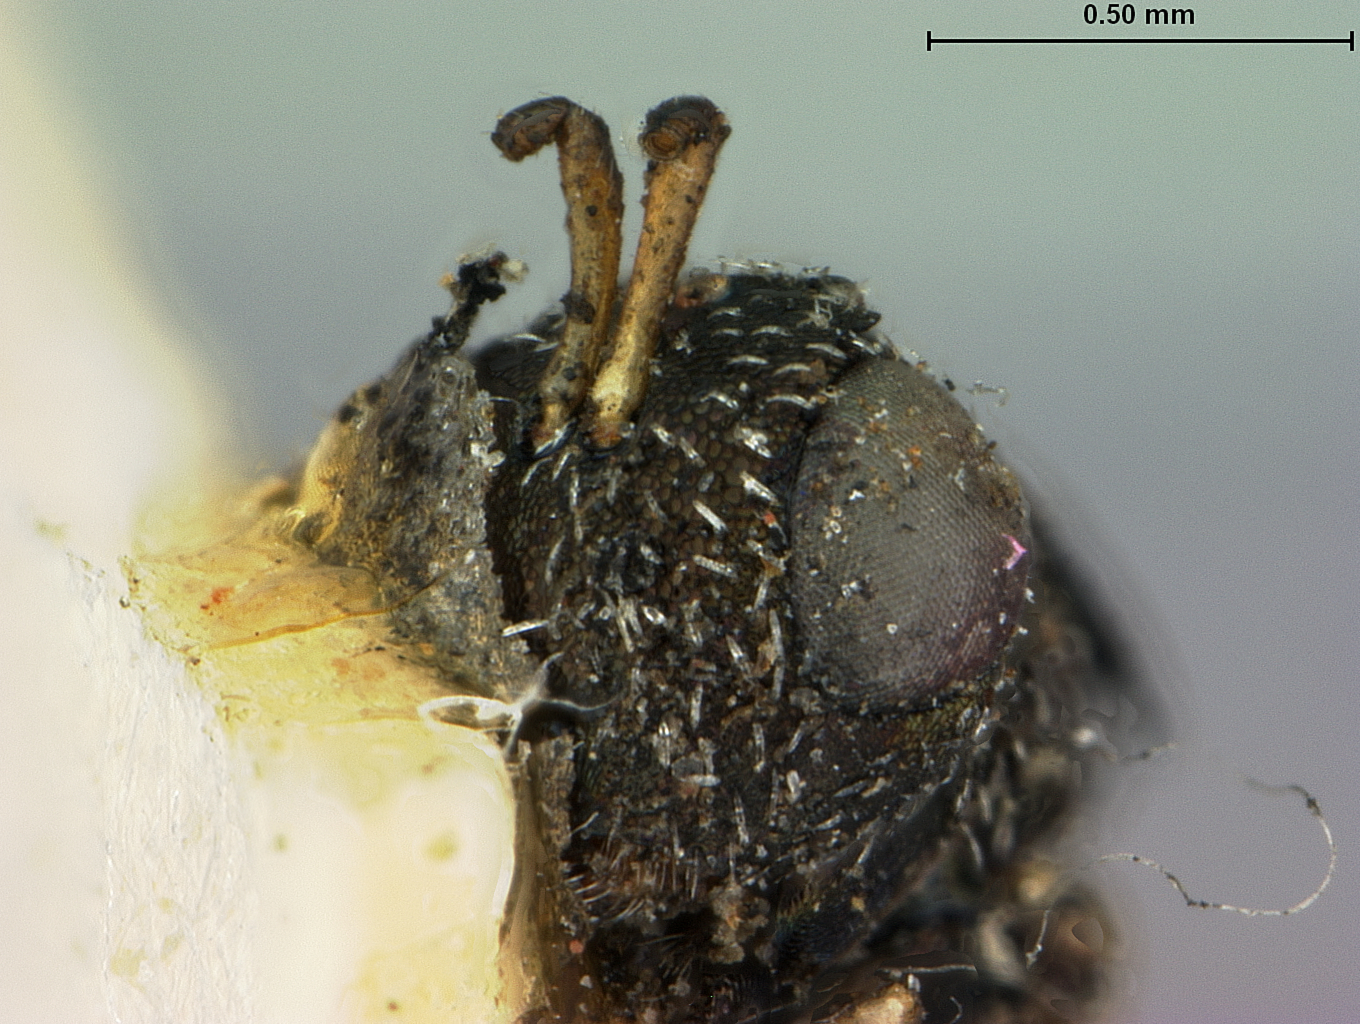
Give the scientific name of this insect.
Semiotellus ficigerae
